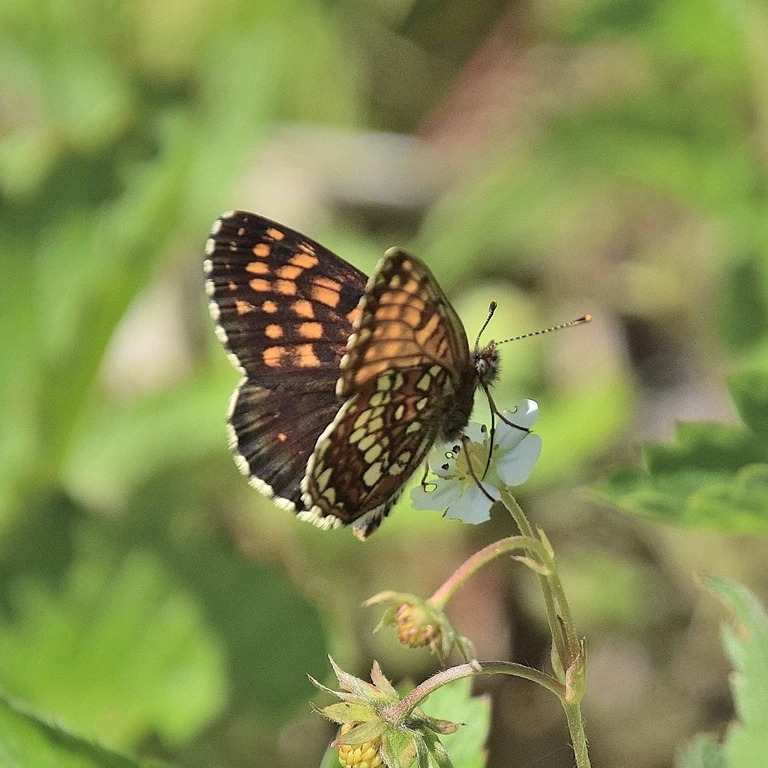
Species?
Melitaea diamina
